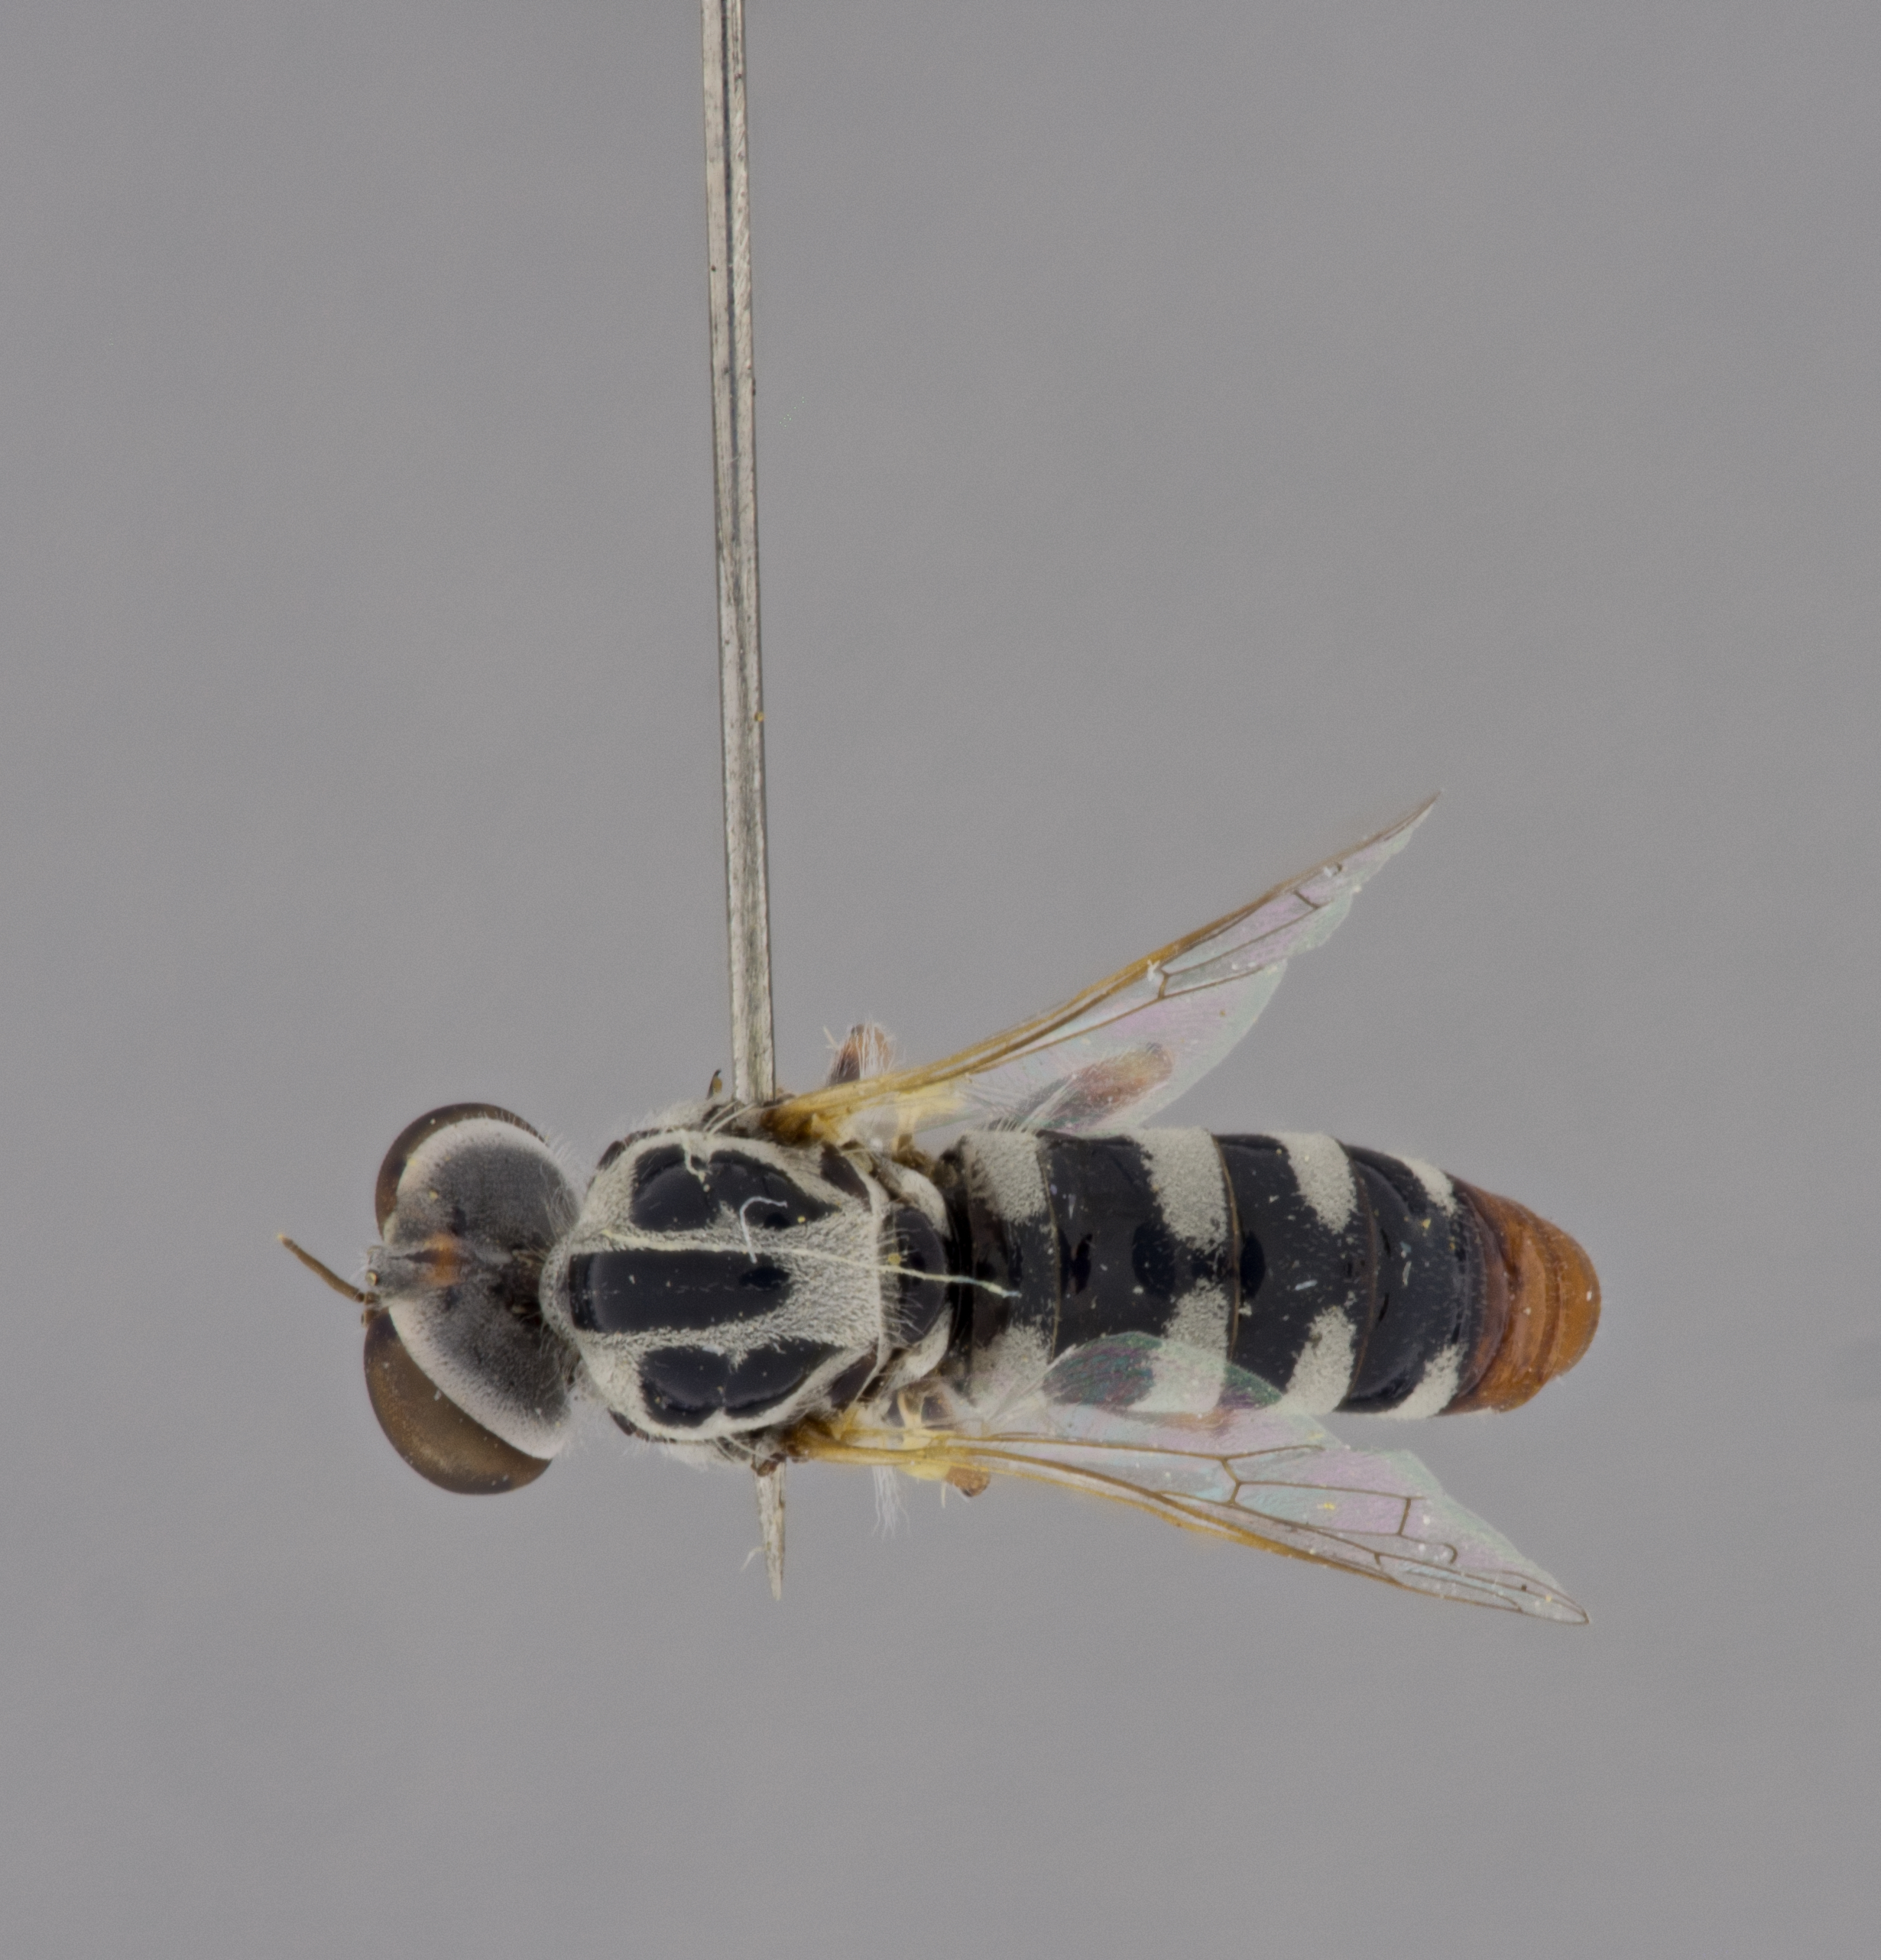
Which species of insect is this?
Itolia maculata
